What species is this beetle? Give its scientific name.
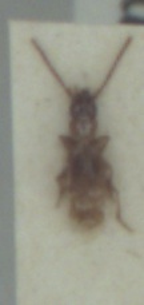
Aepopsis robinii
